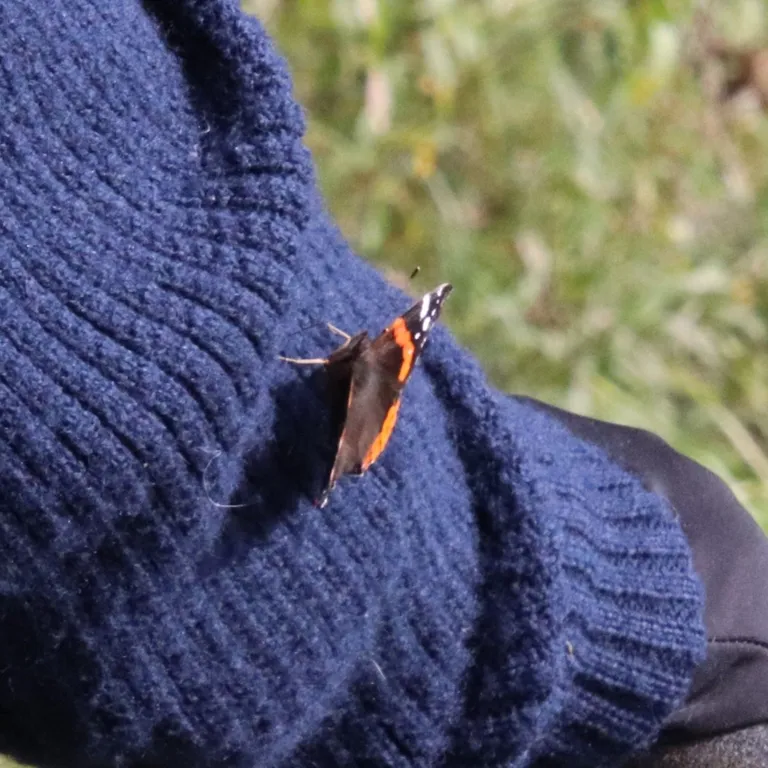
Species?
Vanessa atalanta
